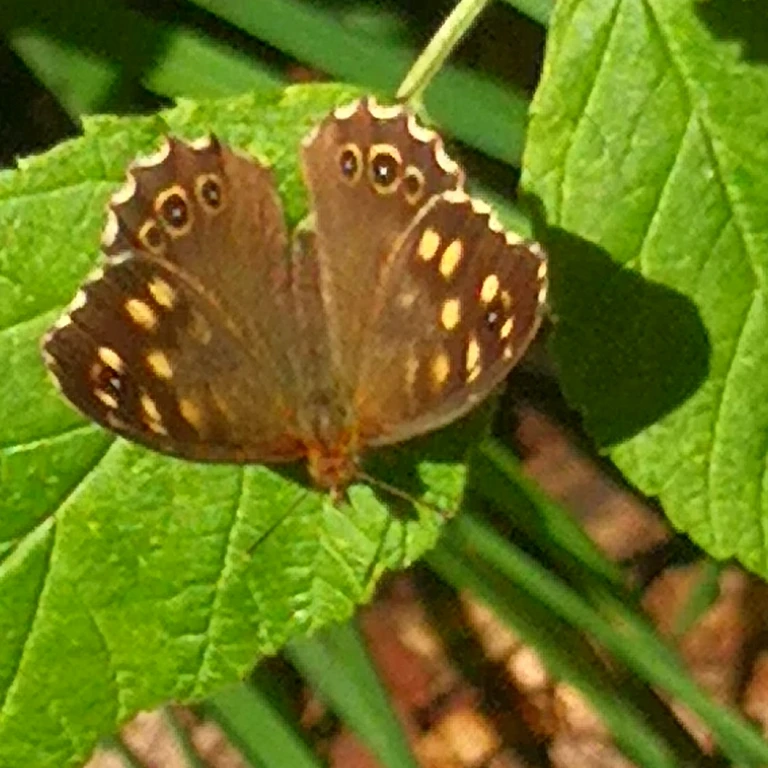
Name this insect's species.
Pararge aegeria
